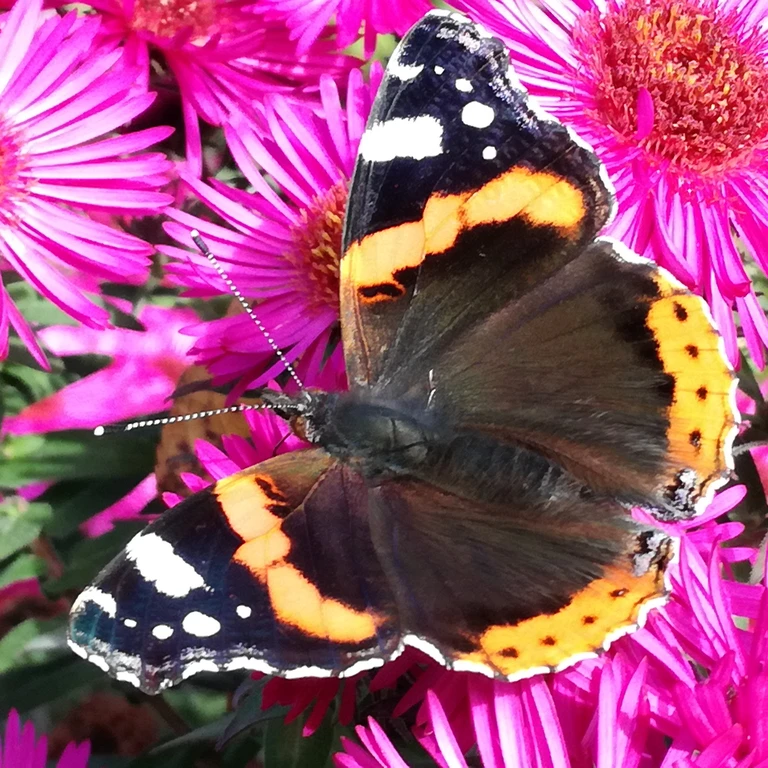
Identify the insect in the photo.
Vanessa atalanta
